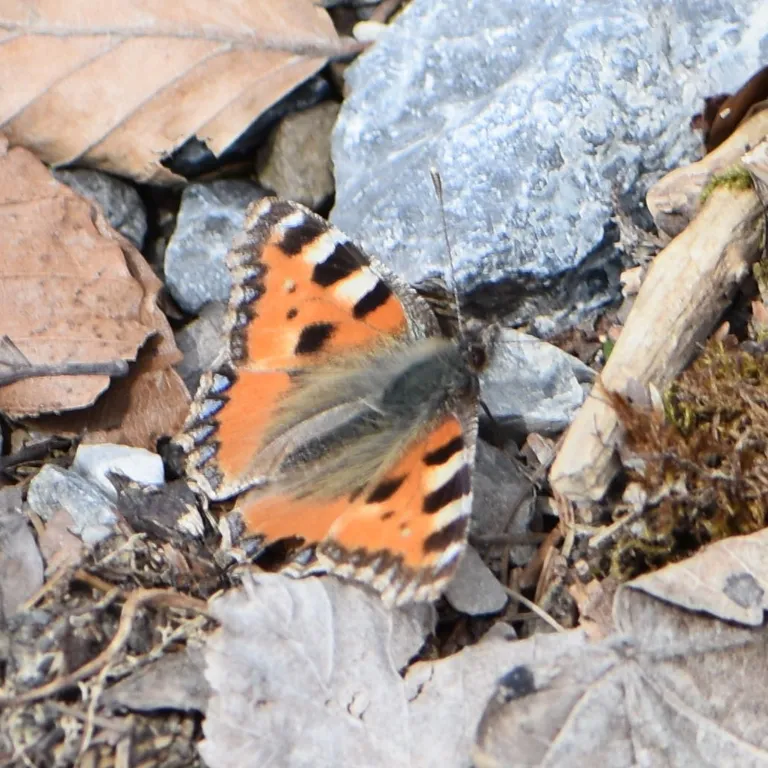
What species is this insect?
Aglais urticae
